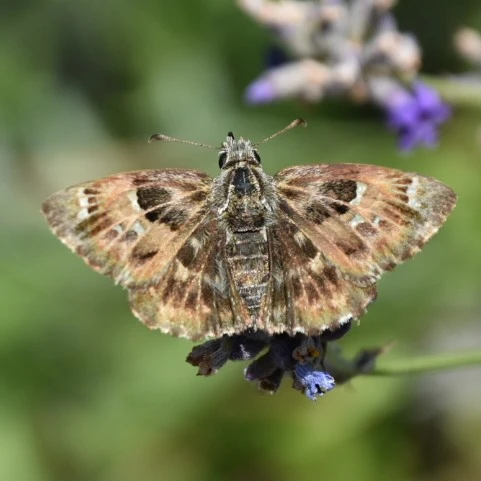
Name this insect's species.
Carcharodus alceae
